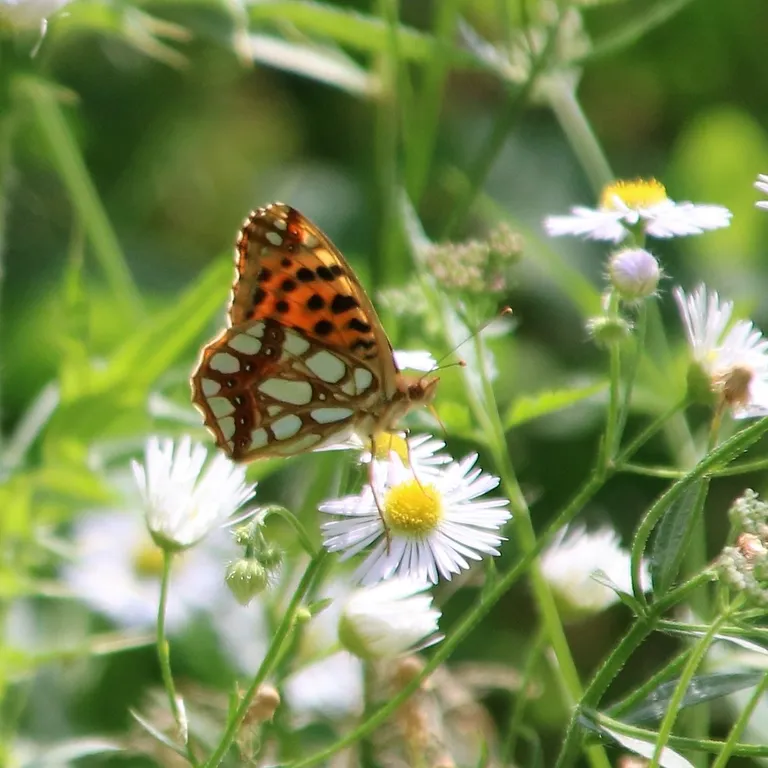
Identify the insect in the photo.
Issoria lathonia
